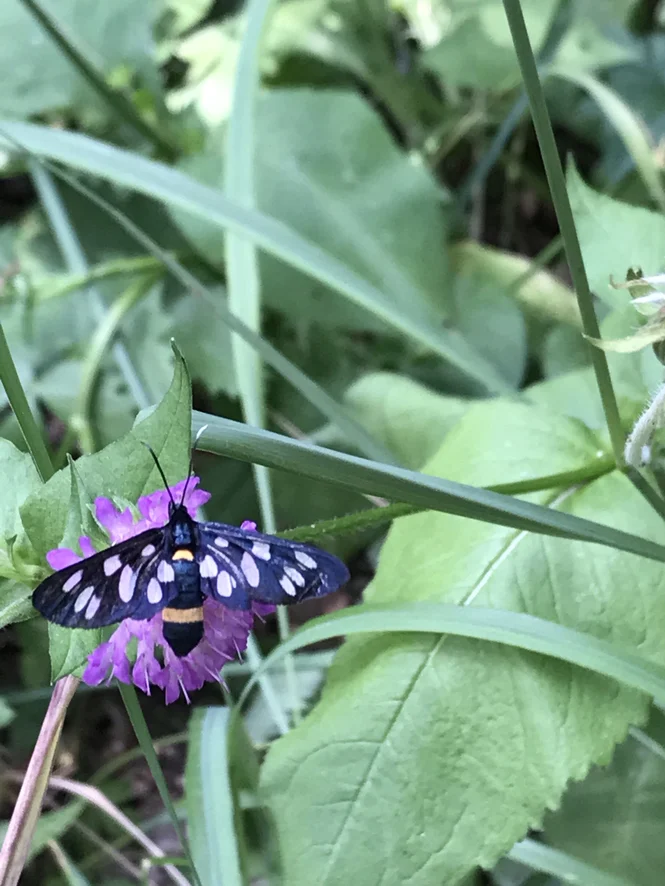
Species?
Amata phegea
